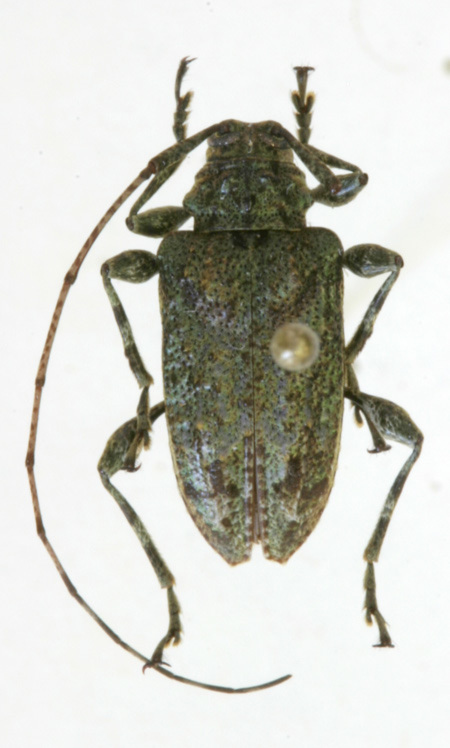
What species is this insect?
Leptostylopsis chlorescens
